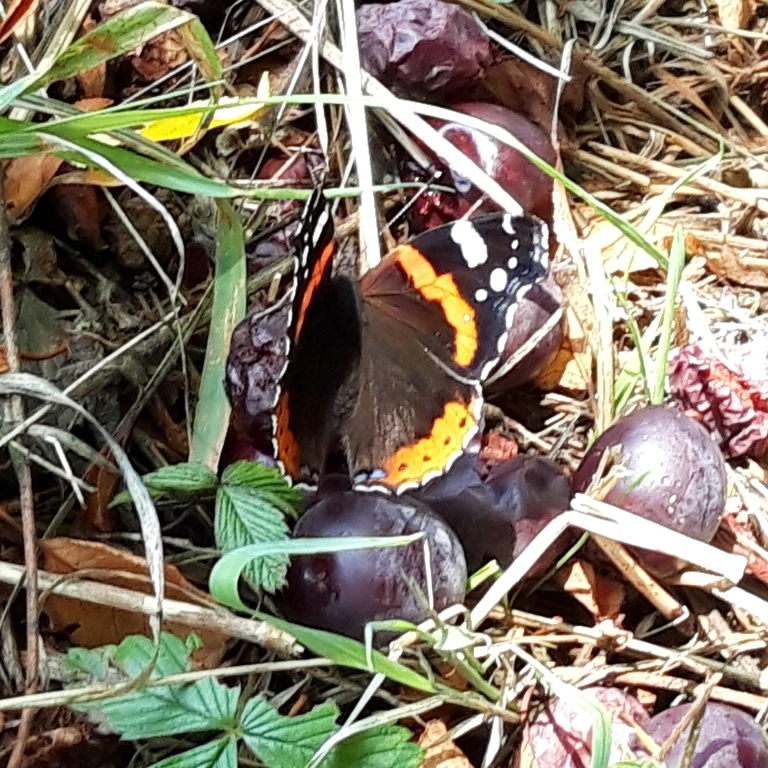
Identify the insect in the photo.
Vanessa atalanta
